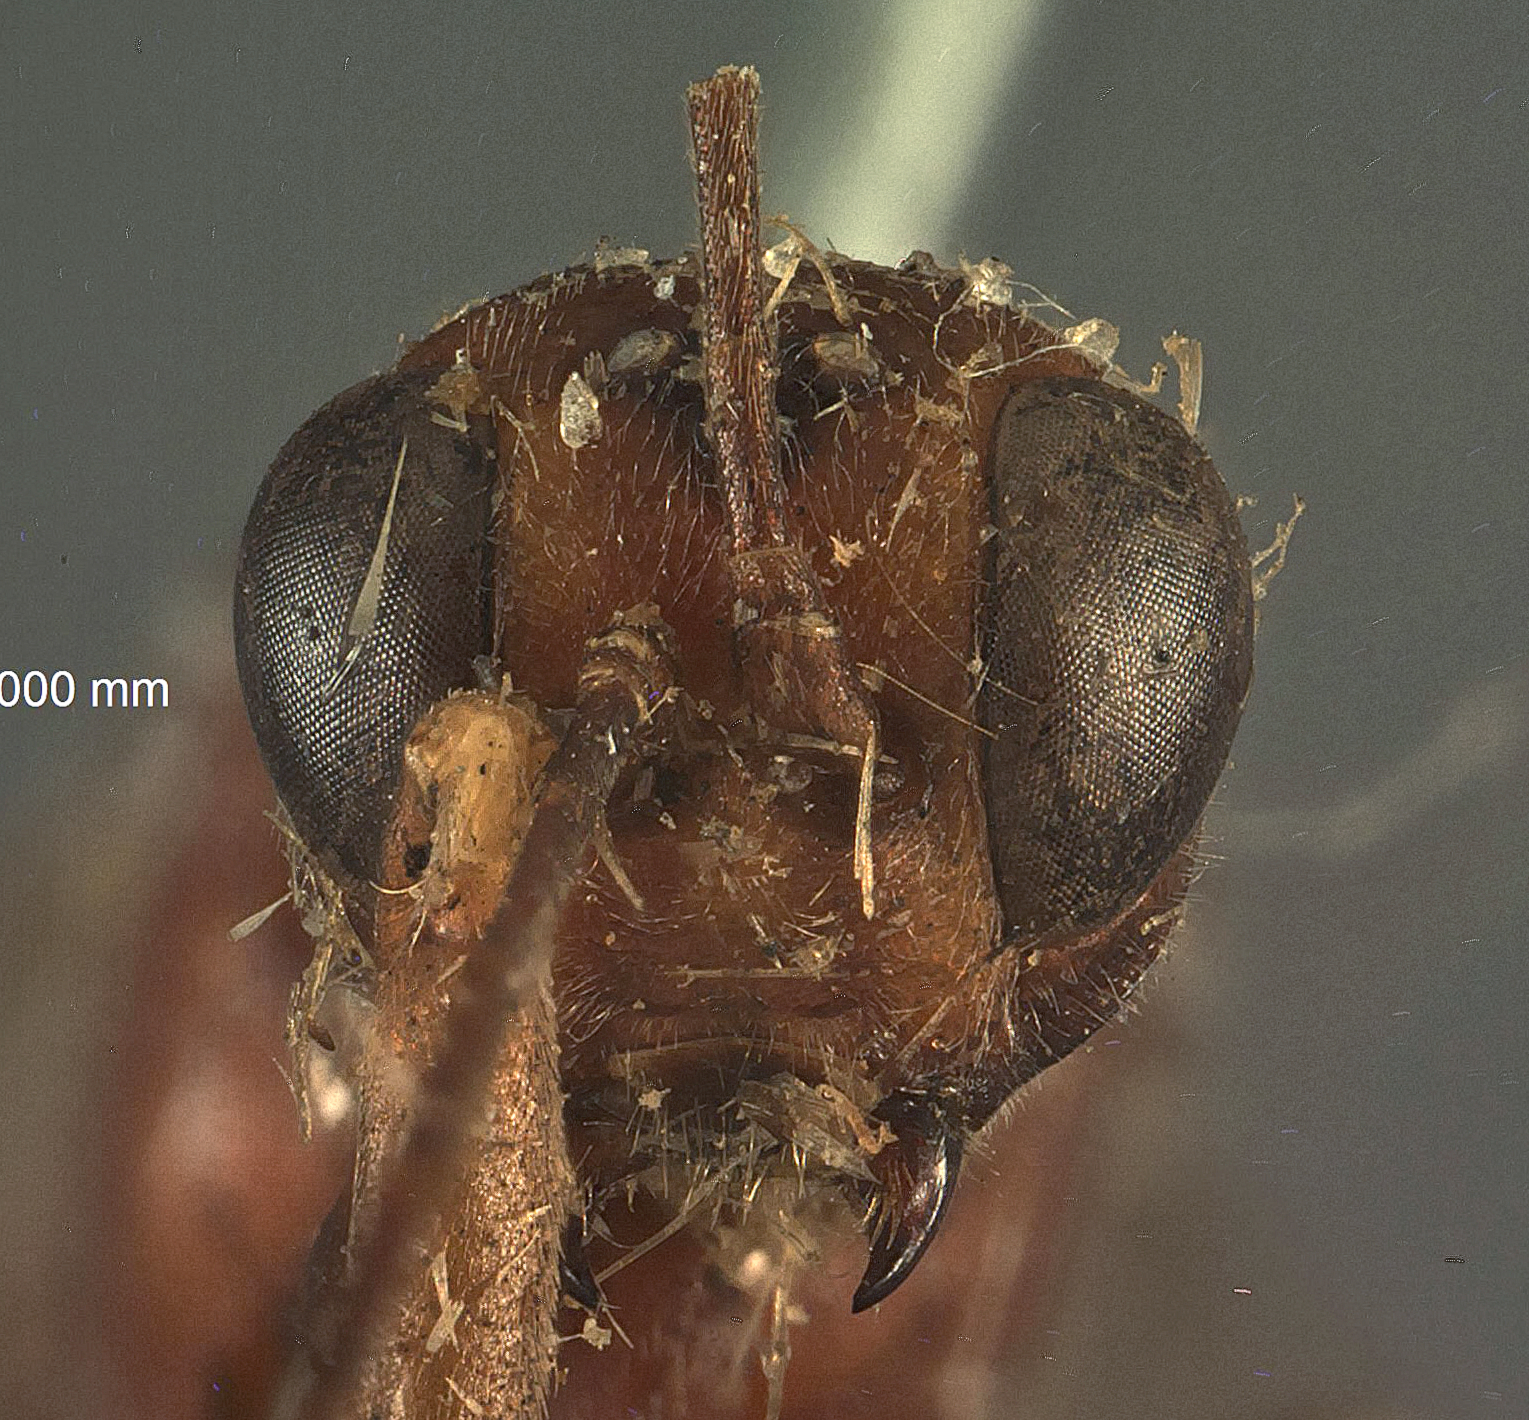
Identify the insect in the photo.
Xylonomus floridanus
